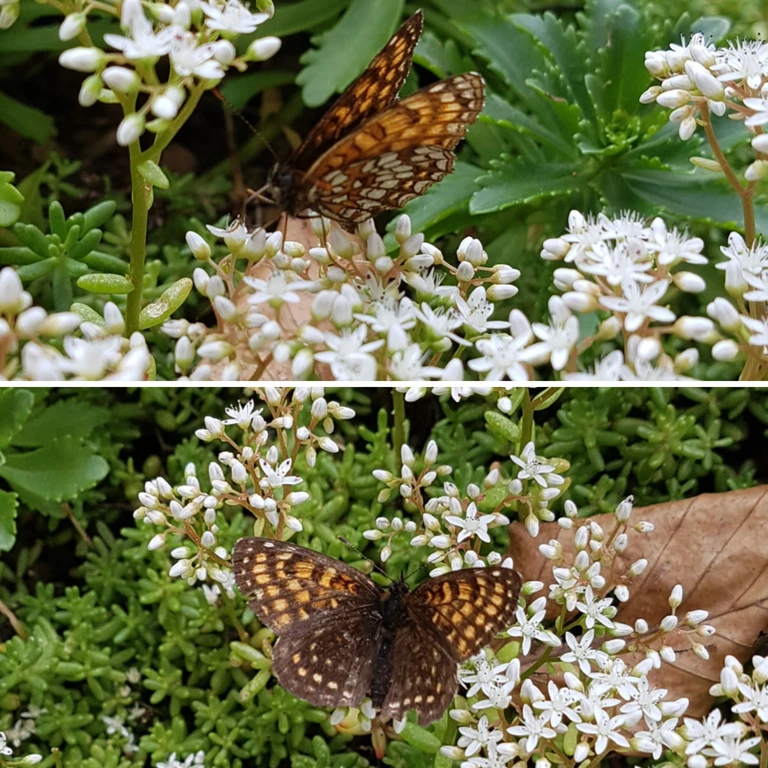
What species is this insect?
Melitaea diamina
